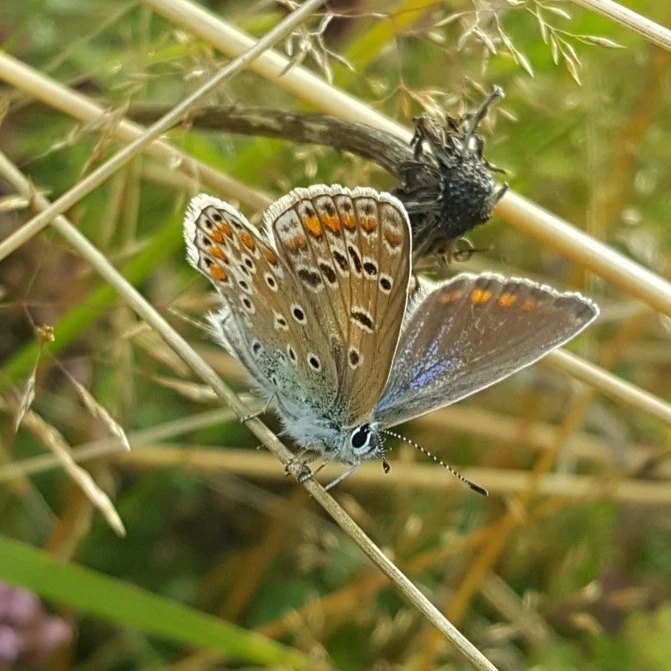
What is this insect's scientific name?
Polyommatus icarus
